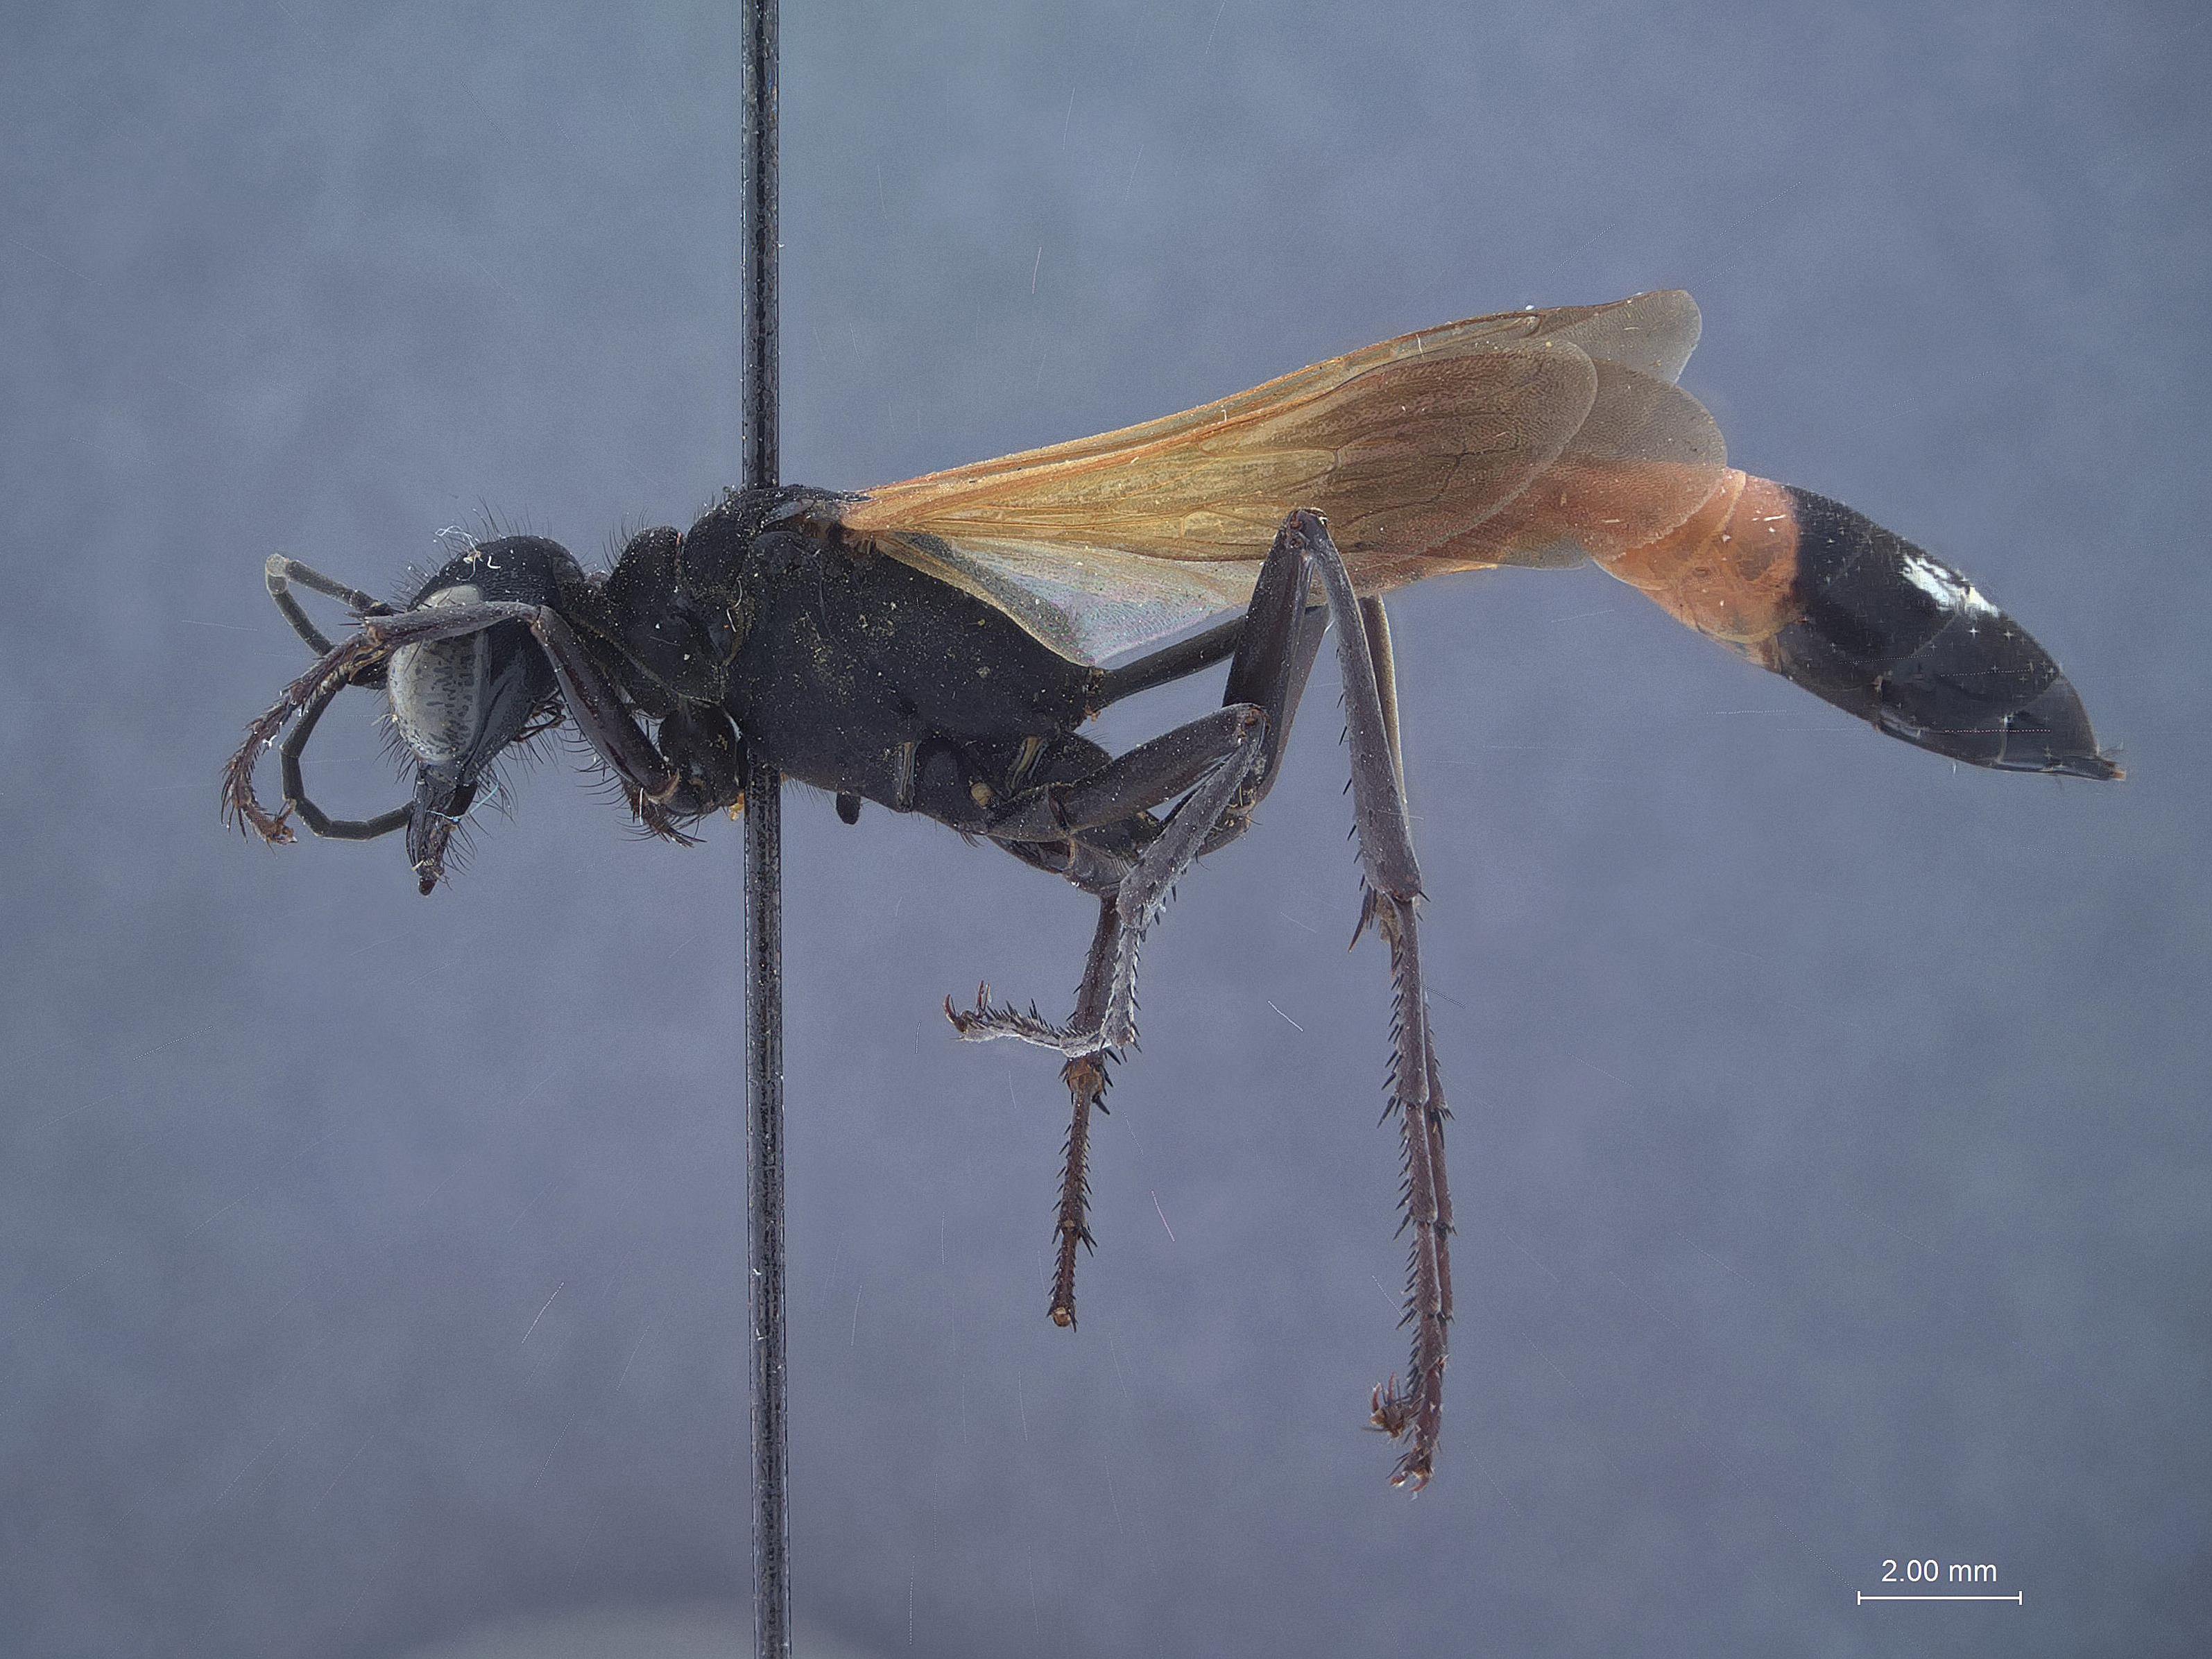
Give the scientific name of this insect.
Sphex nigropilosus
